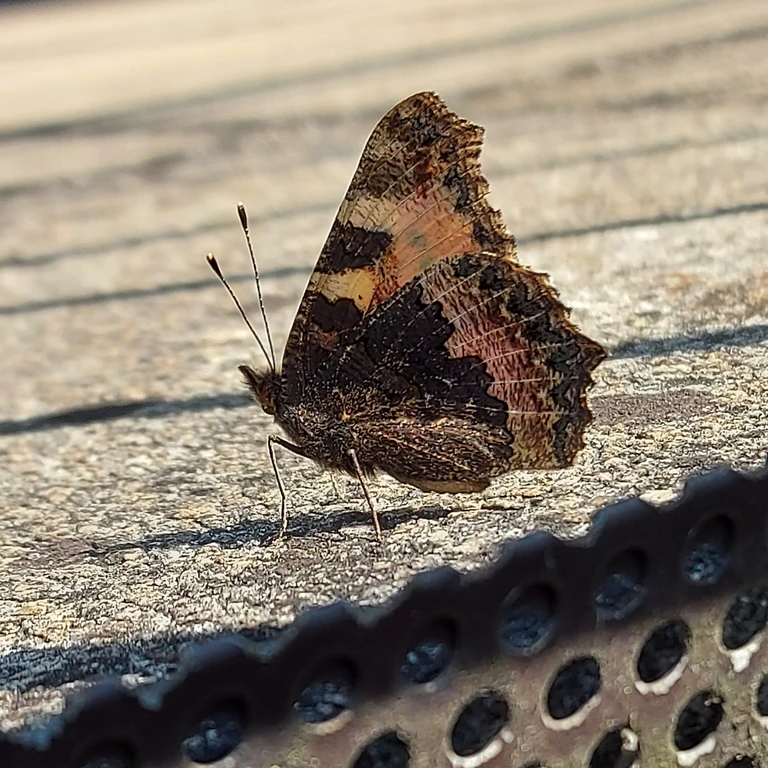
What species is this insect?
Aglais urticae
